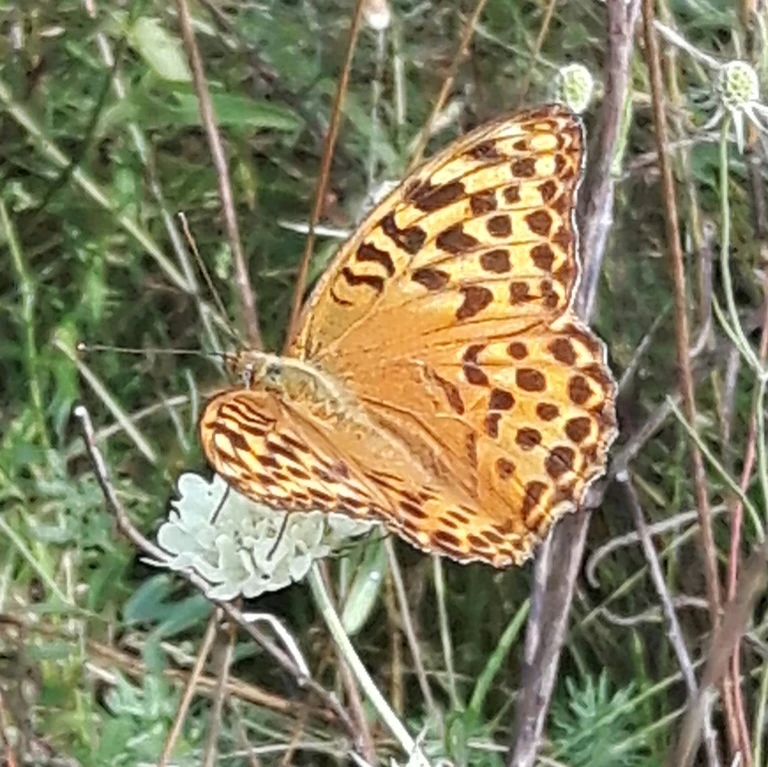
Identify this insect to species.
Argynnis paphia
